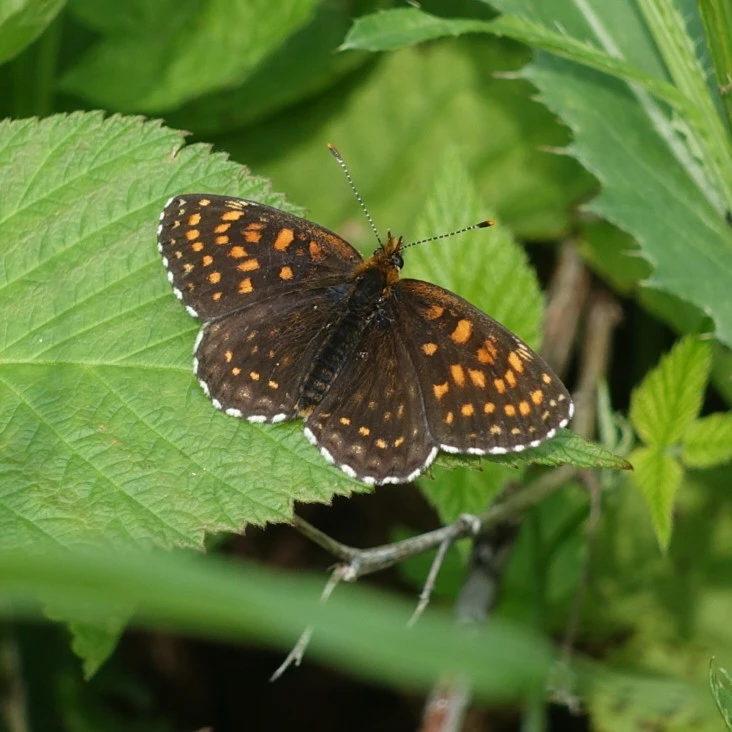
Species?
Melitaea diamina
